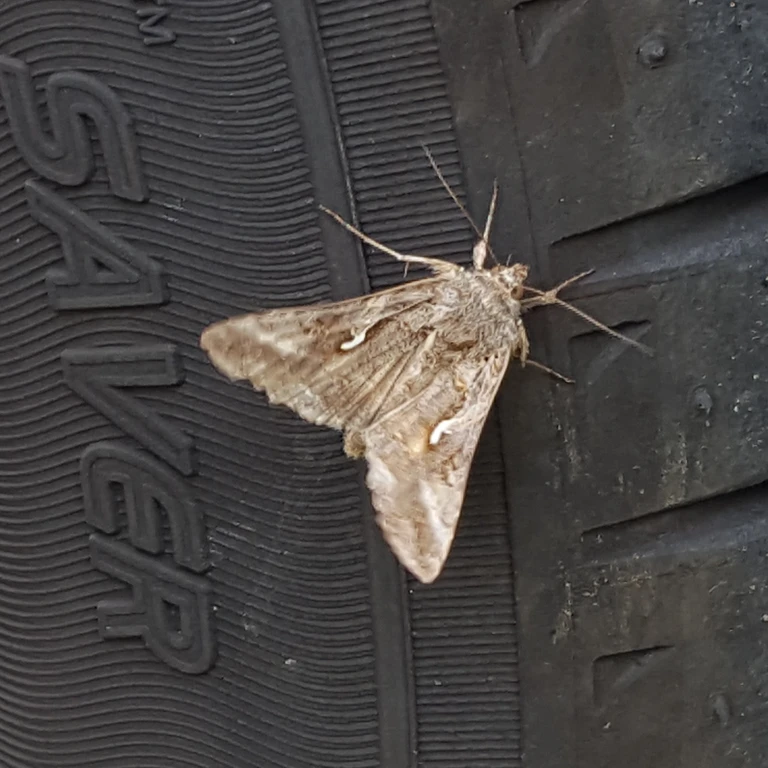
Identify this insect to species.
Autographa gamma
